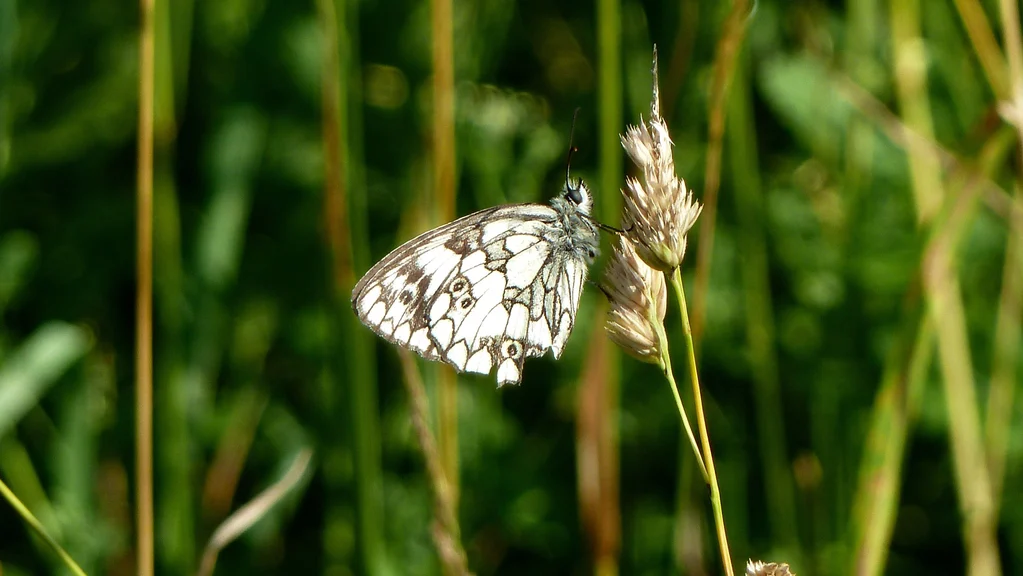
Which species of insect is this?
Melanargia galathea
